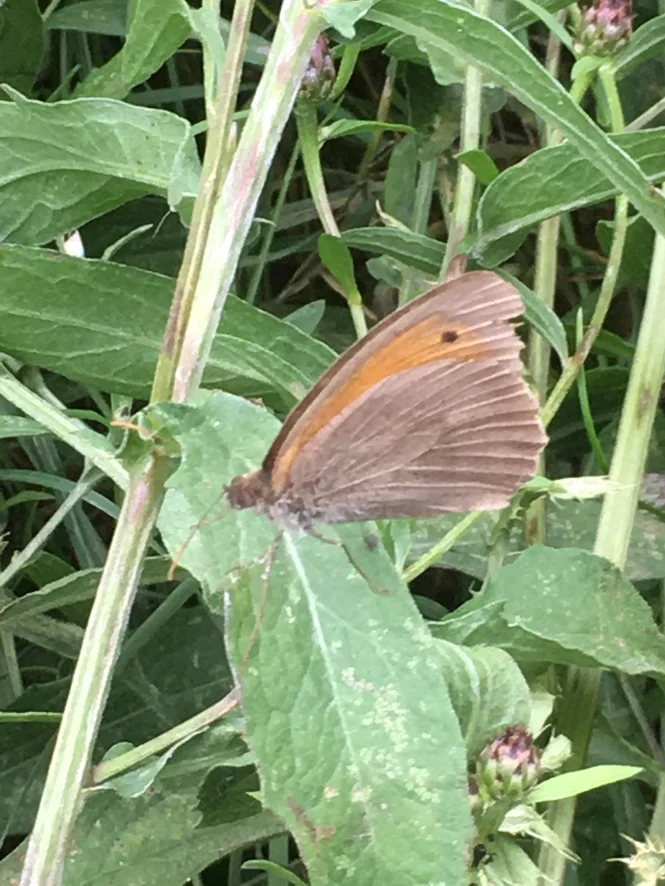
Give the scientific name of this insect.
Maniola jurtina
